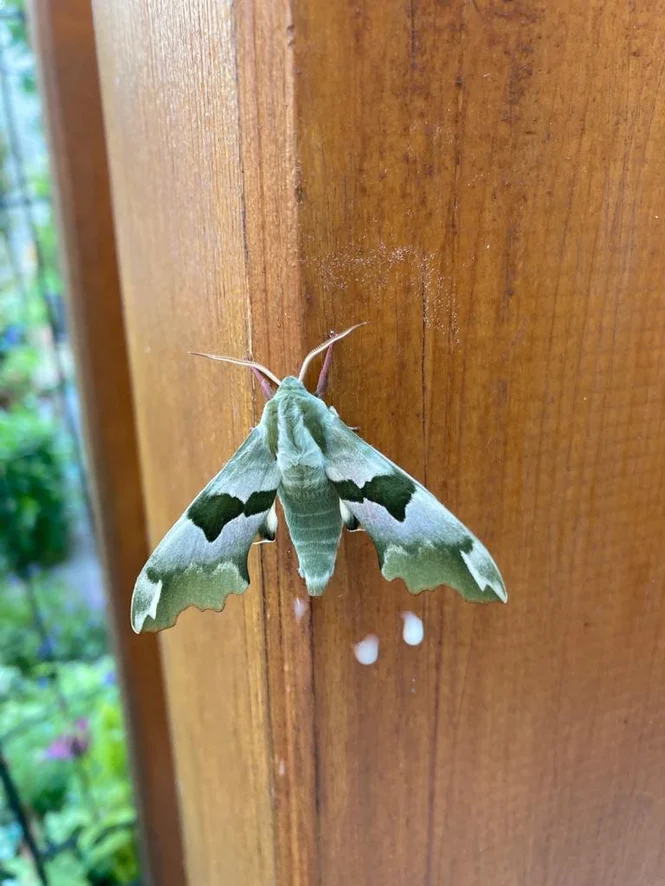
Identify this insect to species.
Mimas tiliae
